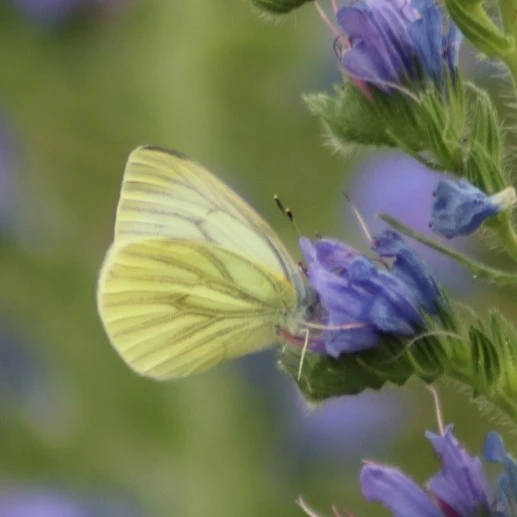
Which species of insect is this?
Pieris napi
